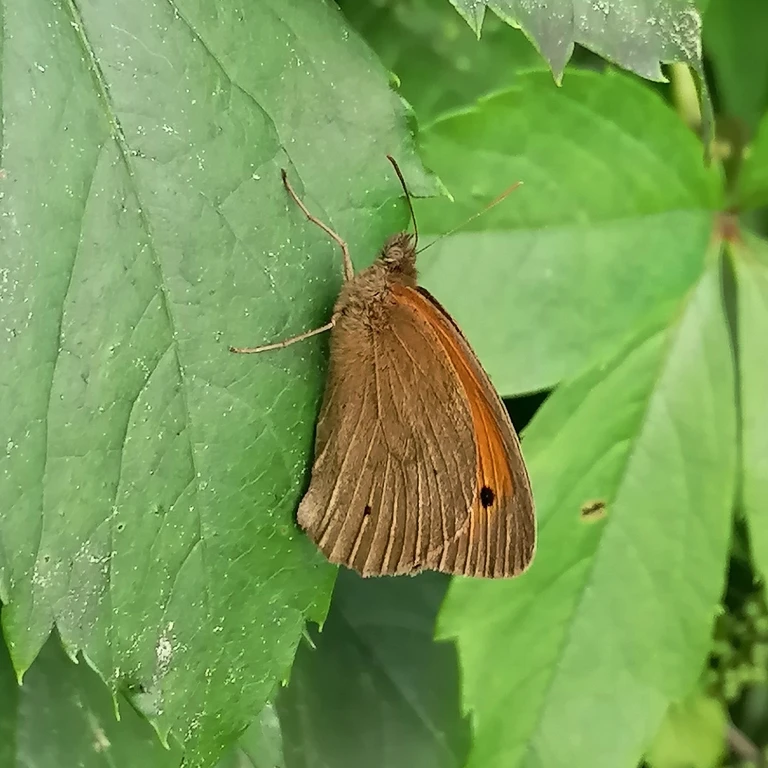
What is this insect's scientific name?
Maniola jurtina
